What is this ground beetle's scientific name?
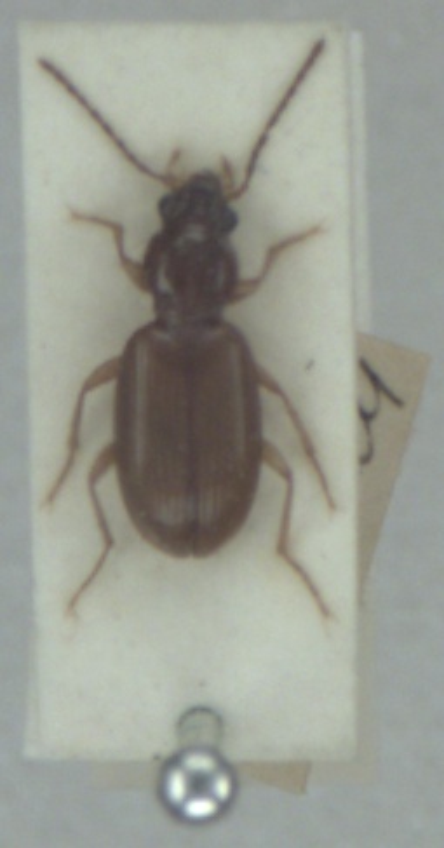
Sinechostictus stomoides
